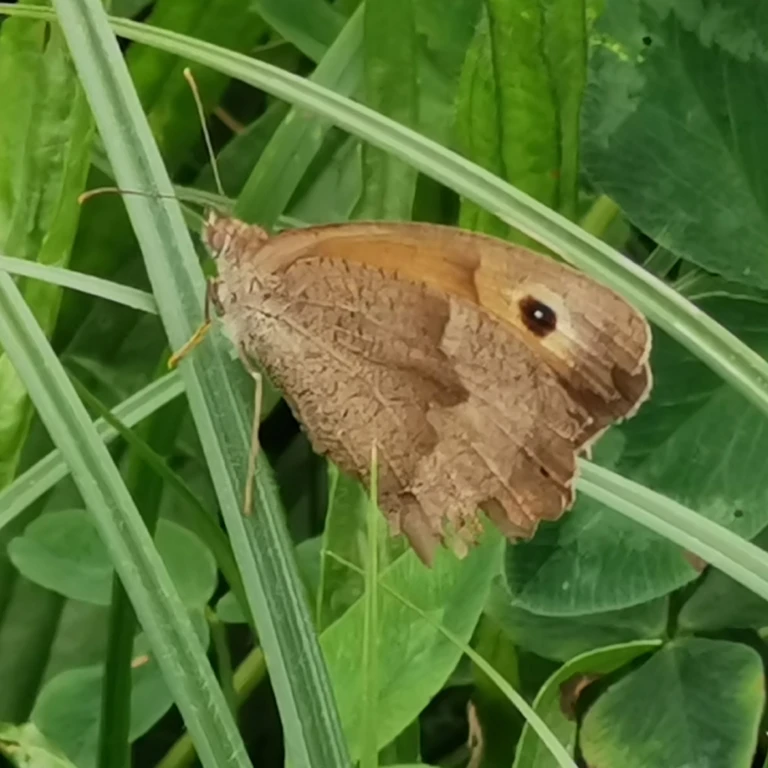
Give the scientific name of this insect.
Maniola jurtina
